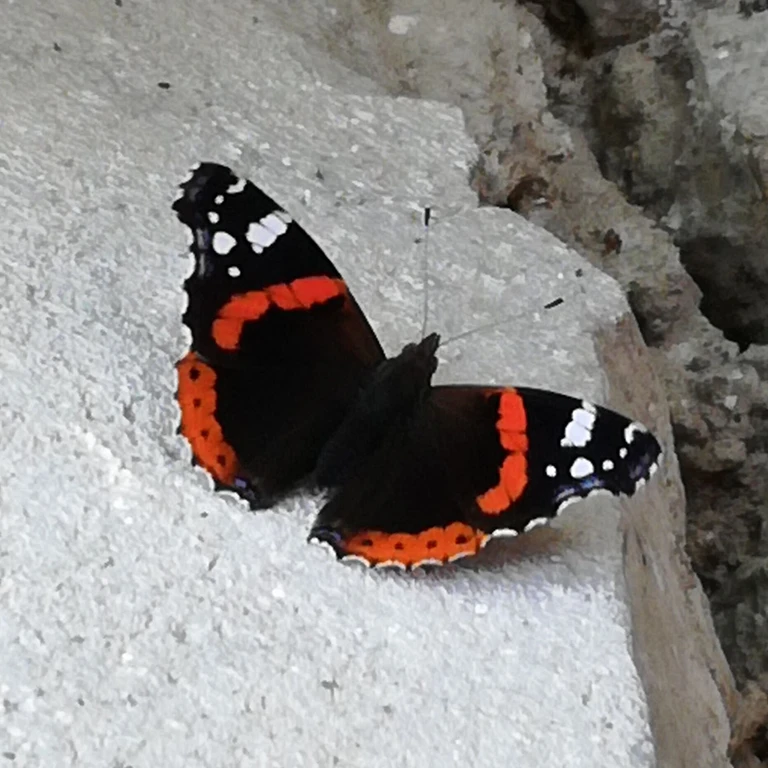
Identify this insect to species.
Vanessa atalanta
